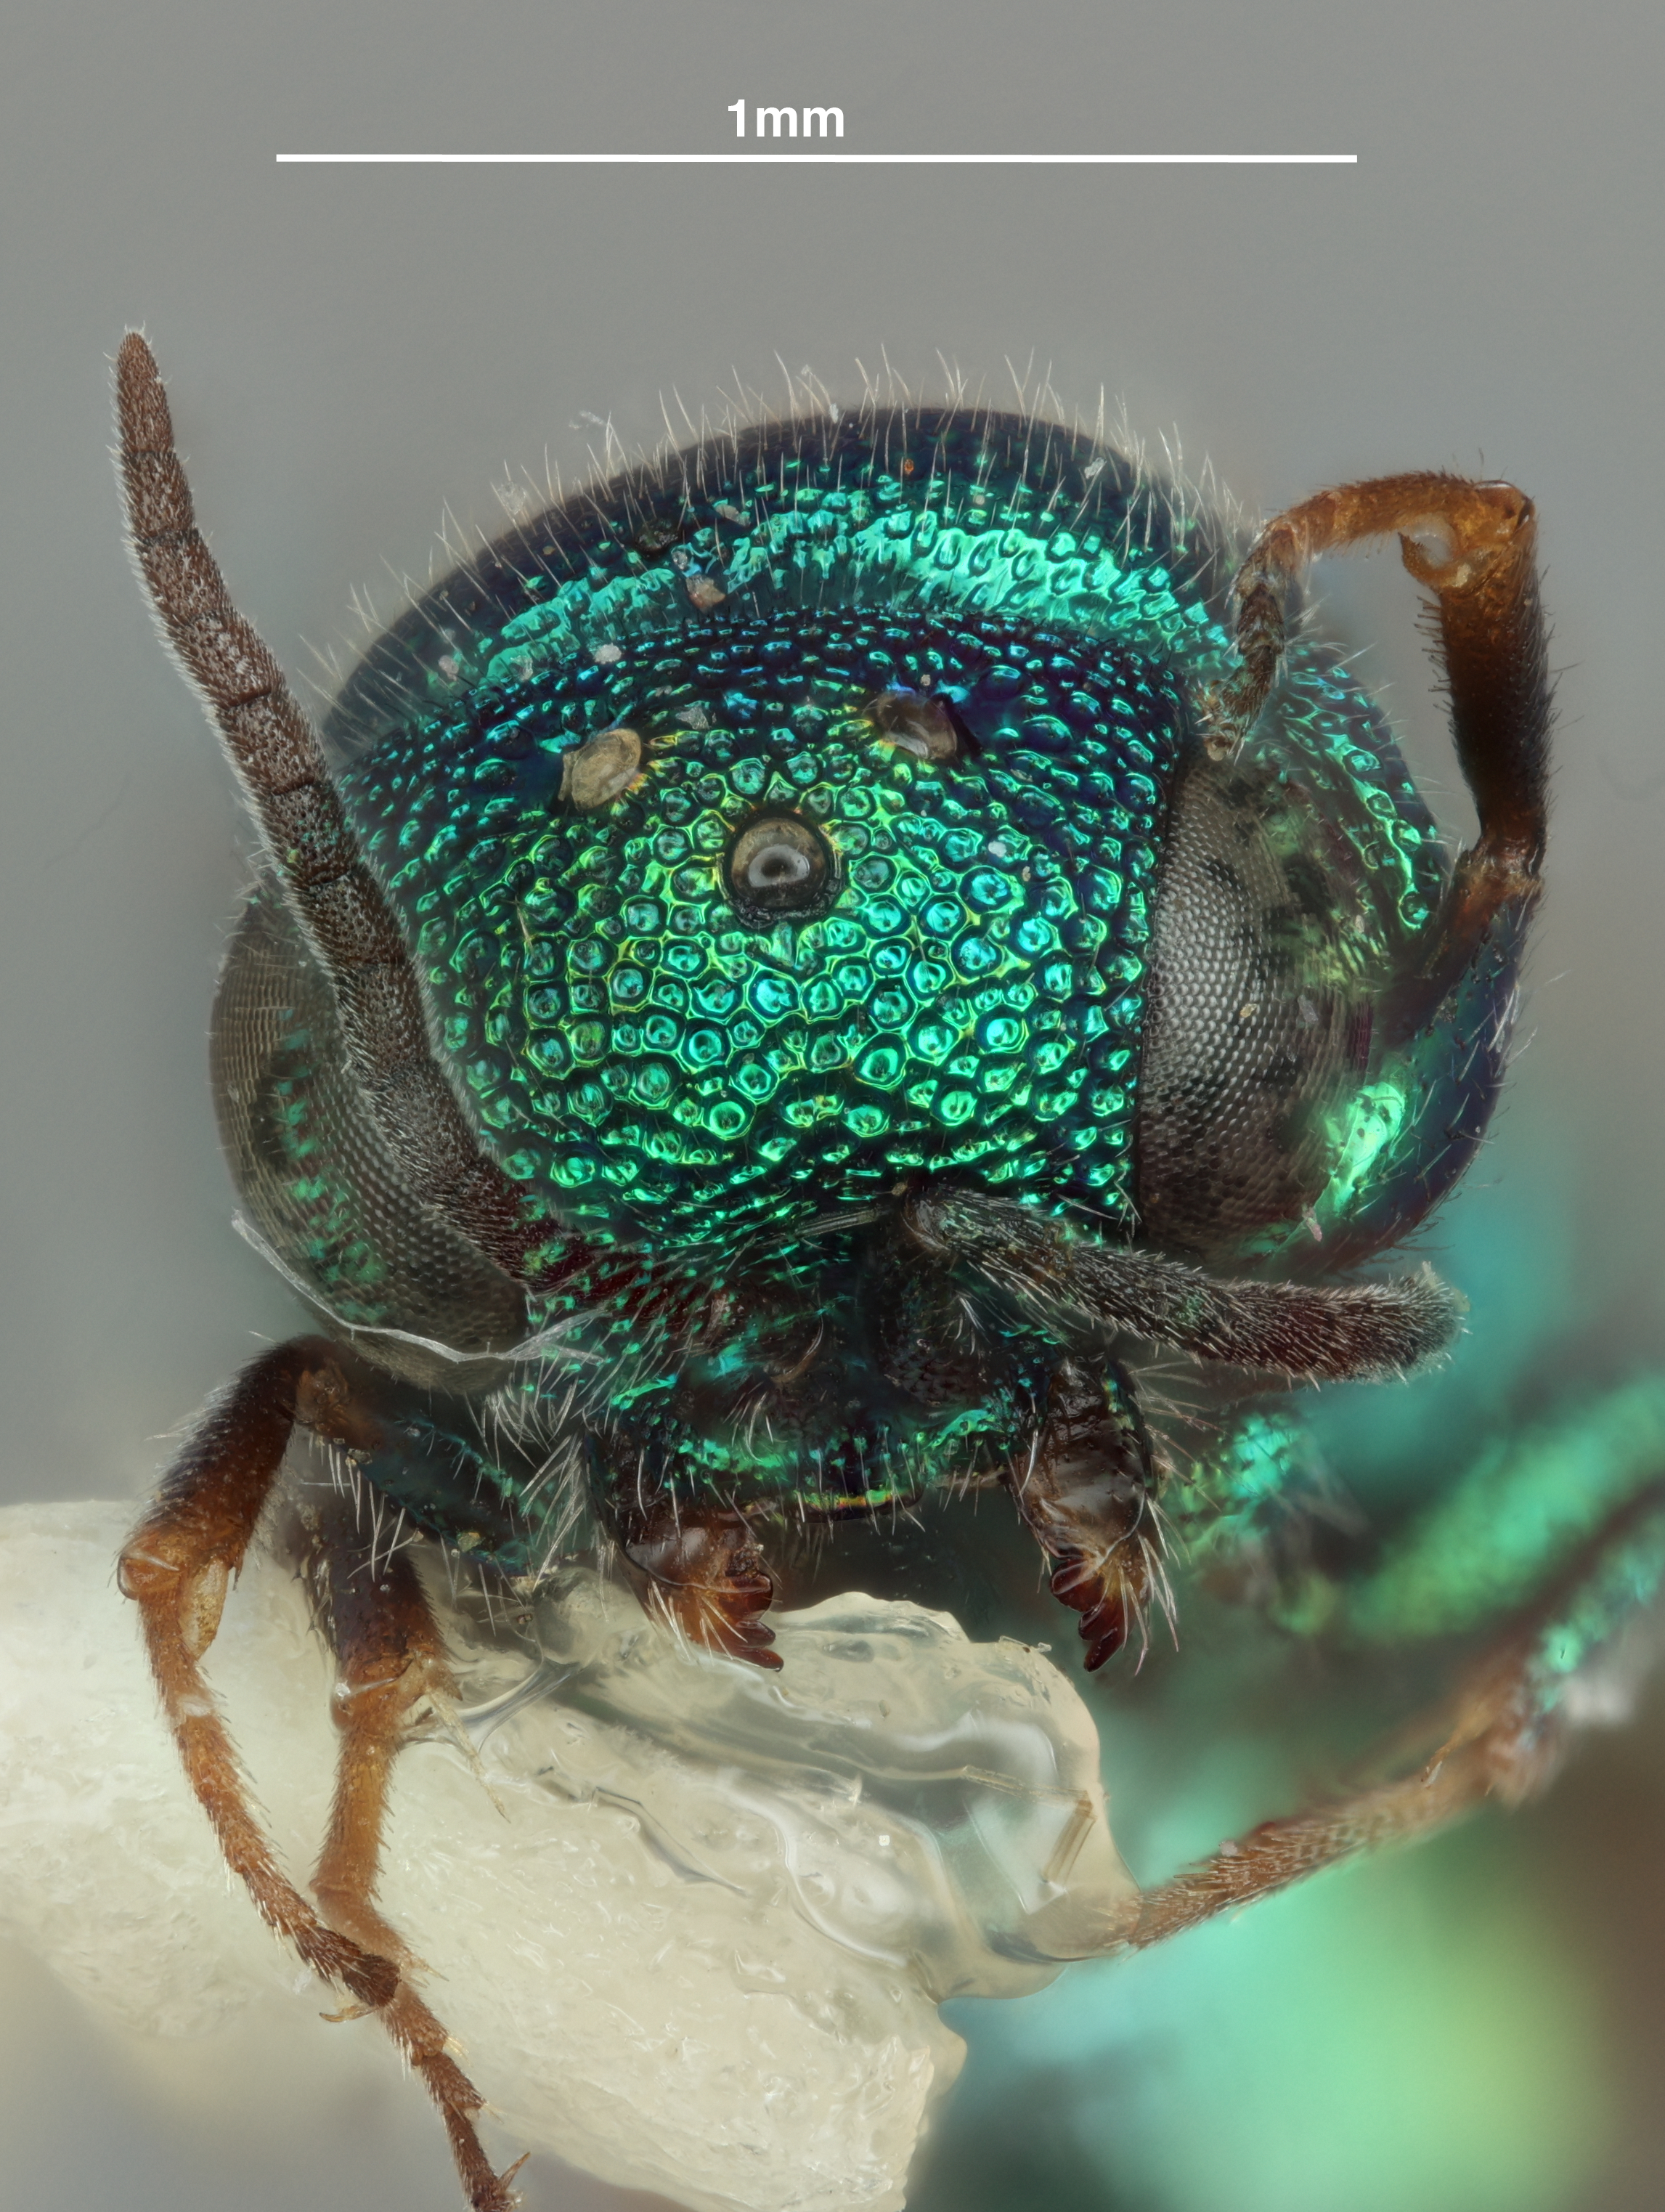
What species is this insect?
Hedychridium senegalense
